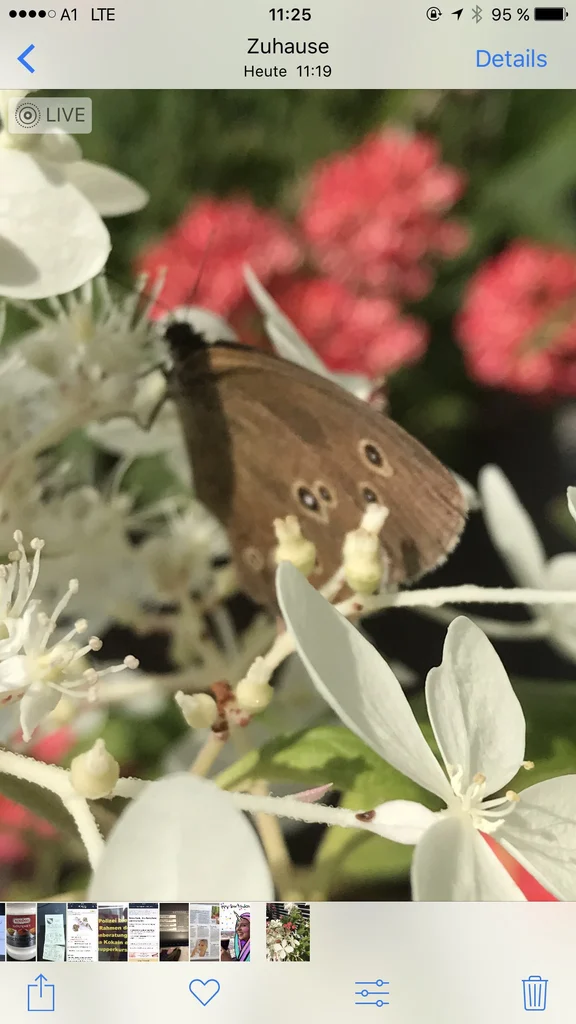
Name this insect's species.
Aphantopus hyperantus
